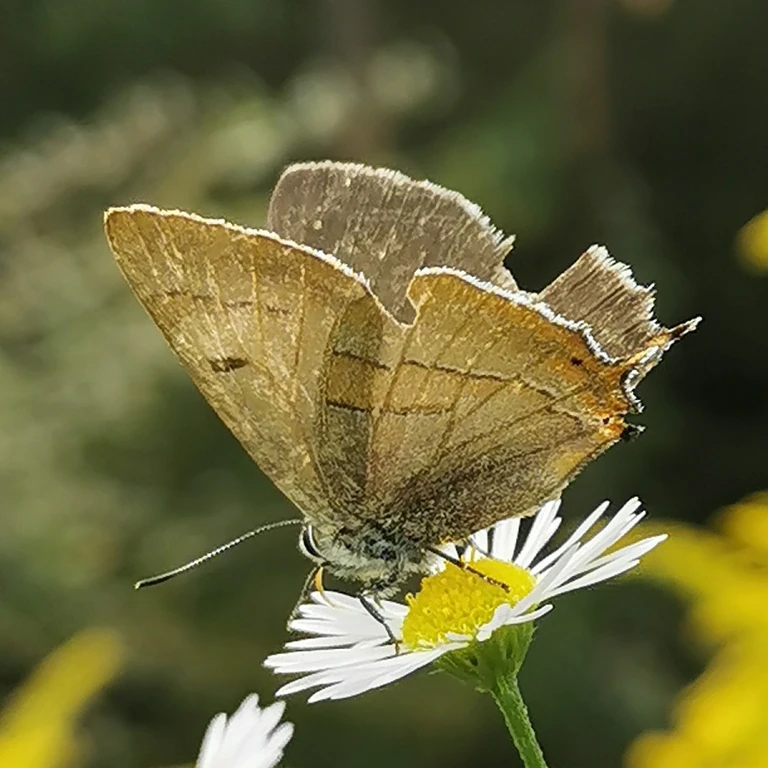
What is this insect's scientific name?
Thecla betulae
